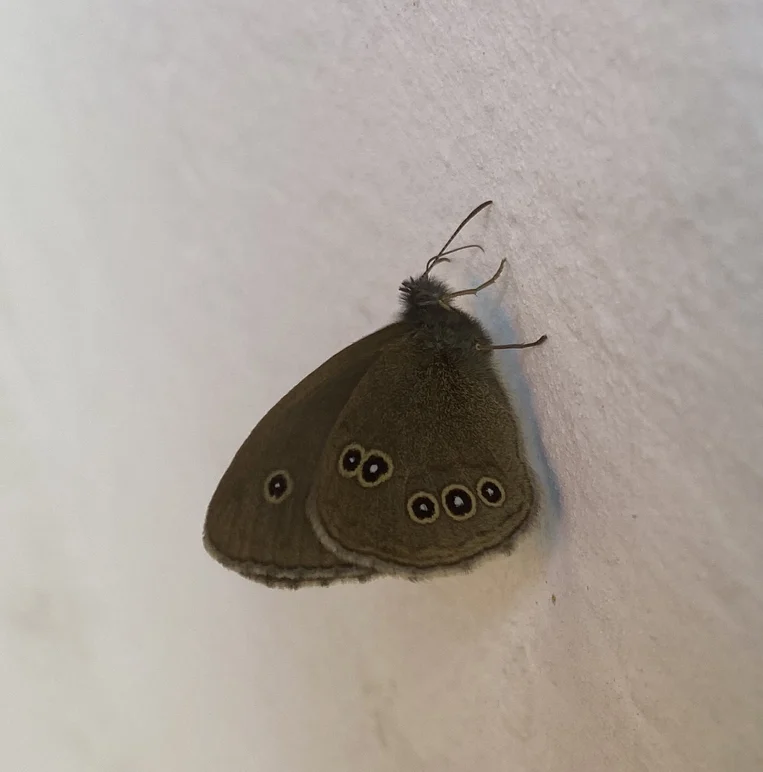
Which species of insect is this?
Aphantopus hyperantus
